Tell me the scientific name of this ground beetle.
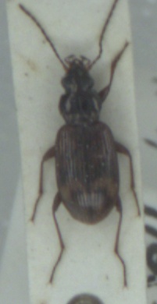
Bembidion dentellum
